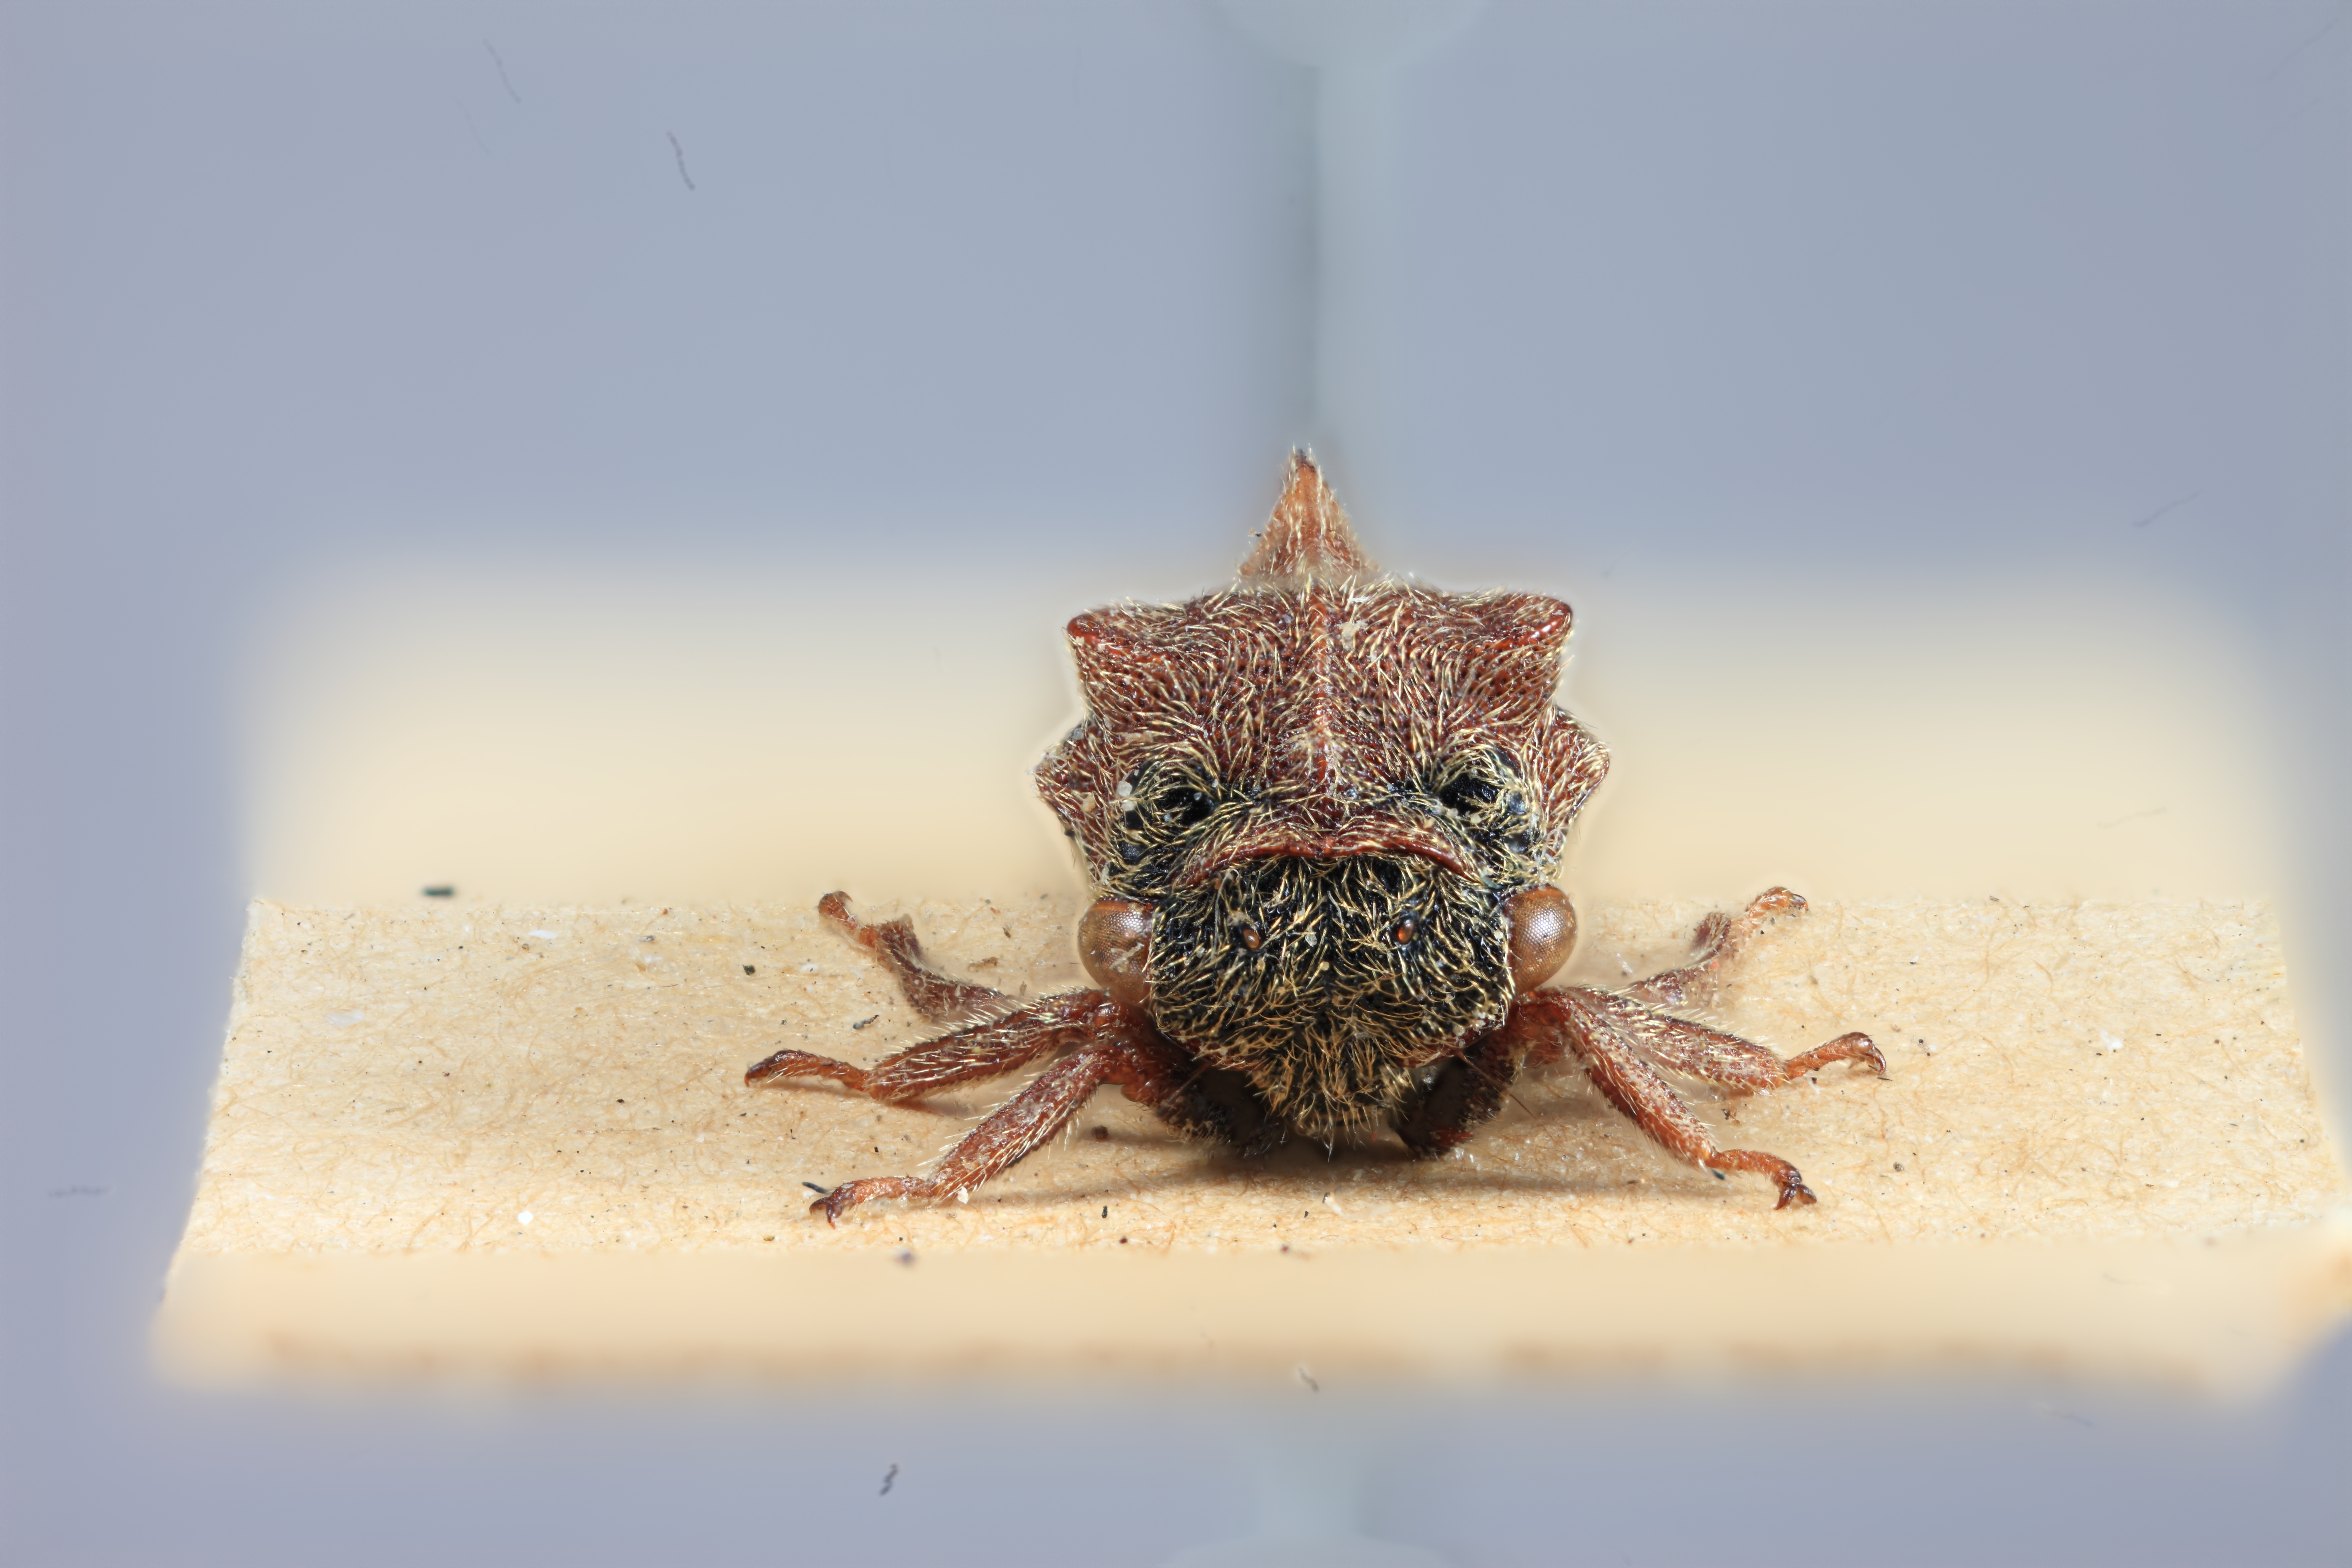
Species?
Machaerotypus sellatus
